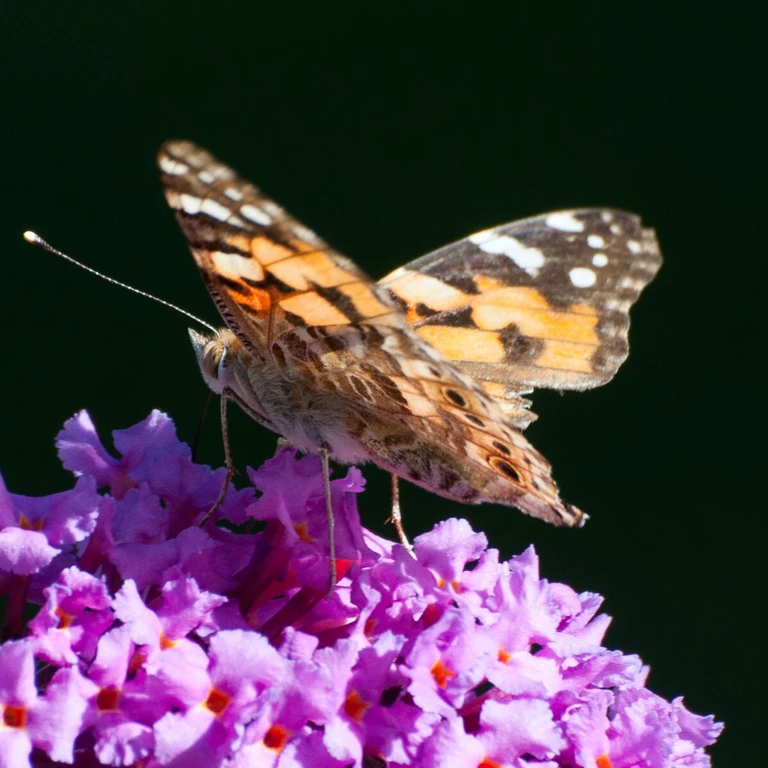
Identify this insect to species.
Vanessa cardui
